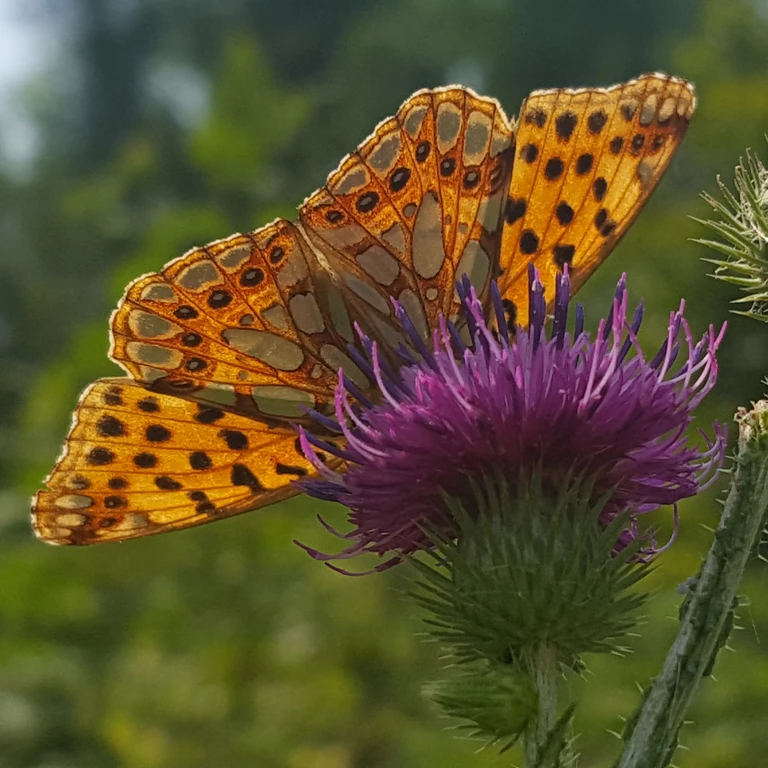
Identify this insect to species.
Issoria lathonia
